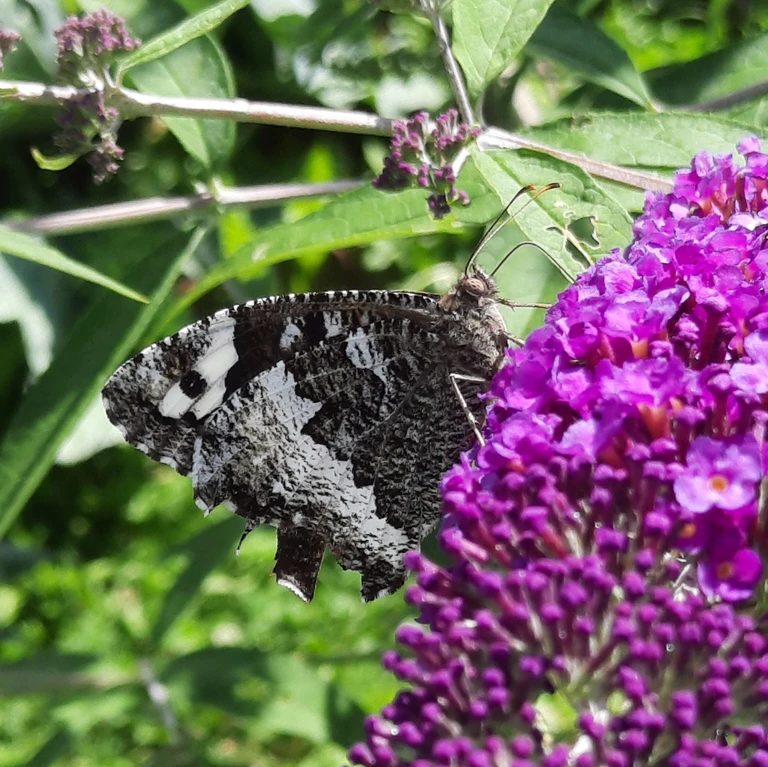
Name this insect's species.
Brintesia circe
